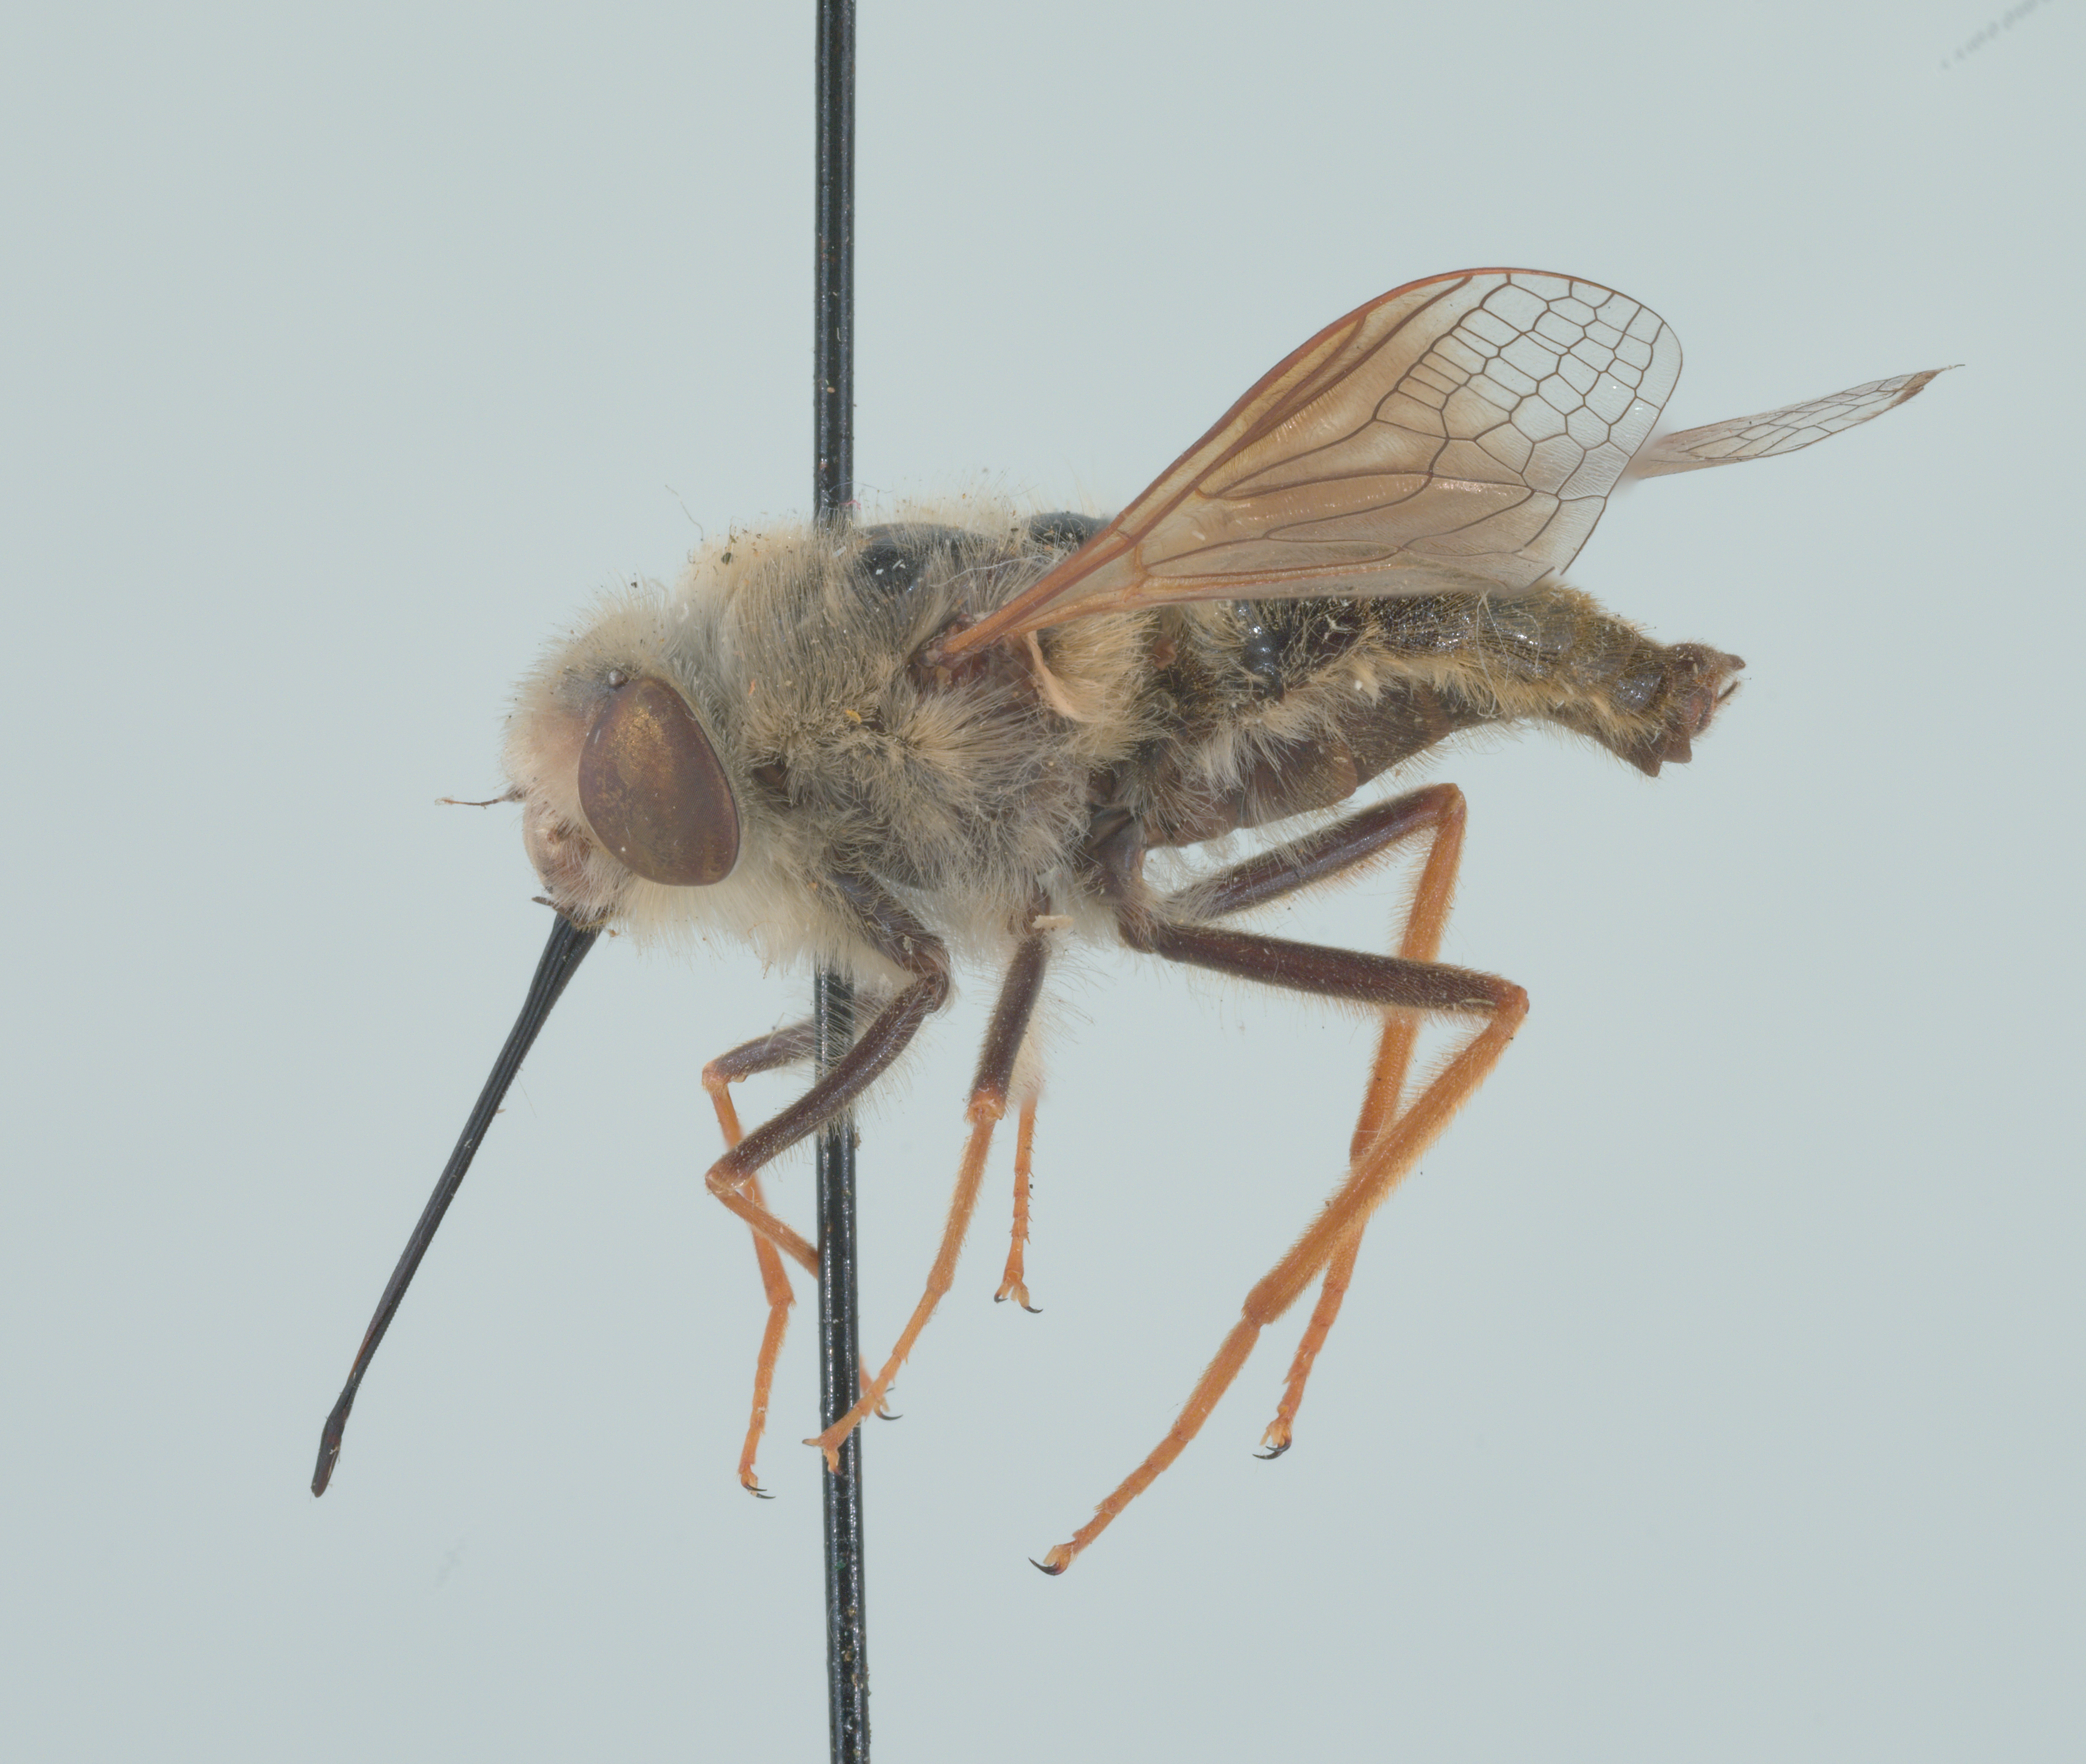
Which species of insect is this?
Nemestrinus aegyptiacus
